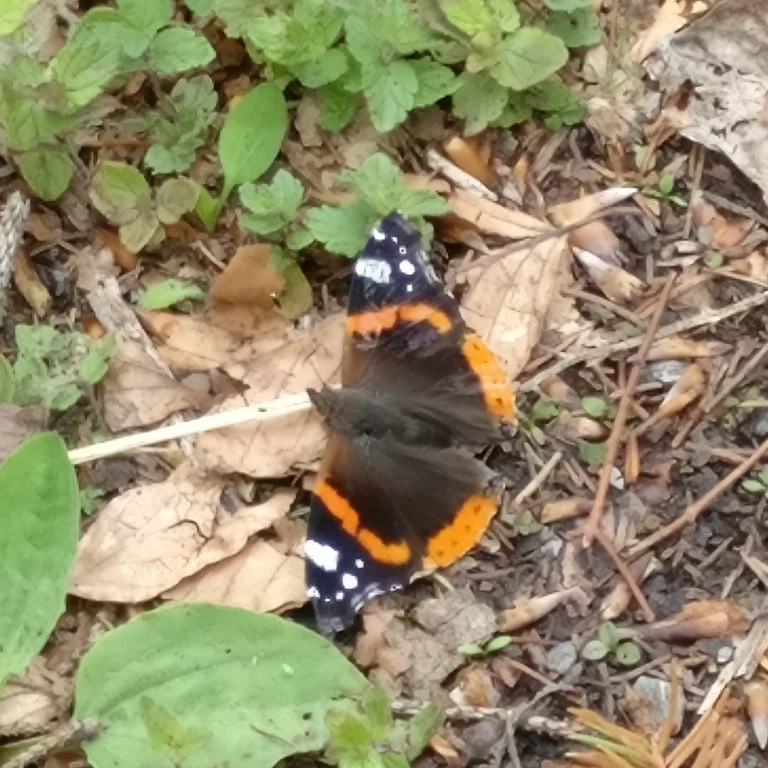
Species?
Vanessa atalanta
